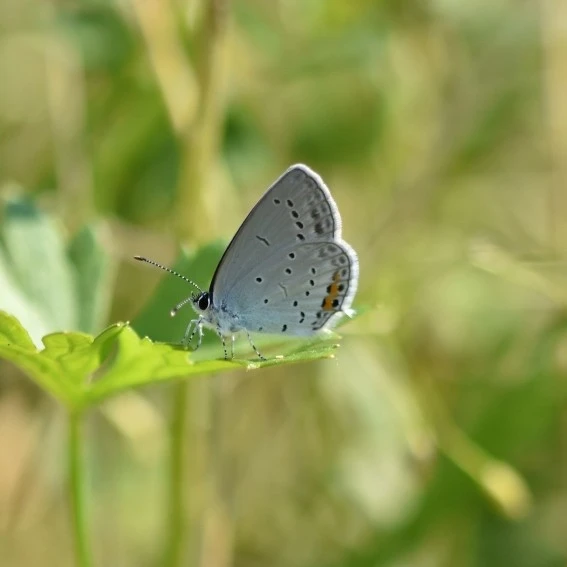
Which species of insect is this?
Cupido argiades (also Elkalyce argiades)
